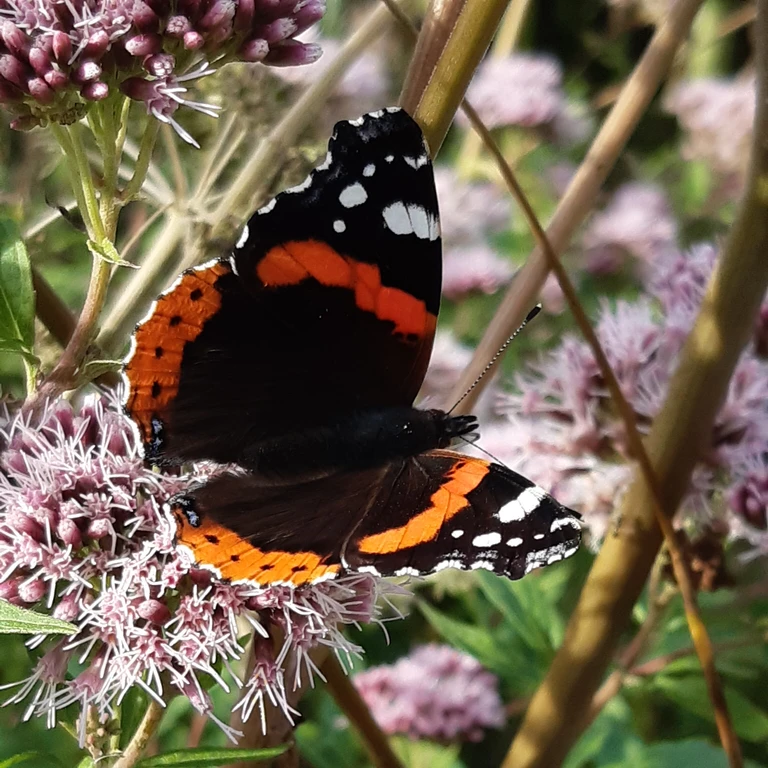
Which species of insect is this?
Vanessa atalanta
